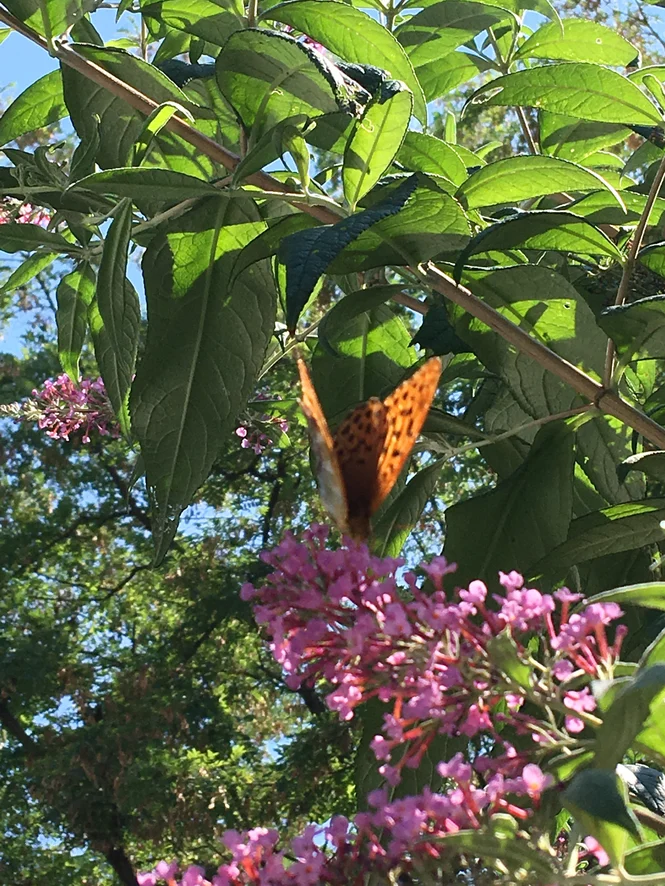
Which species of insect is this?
Argynnis paphia
